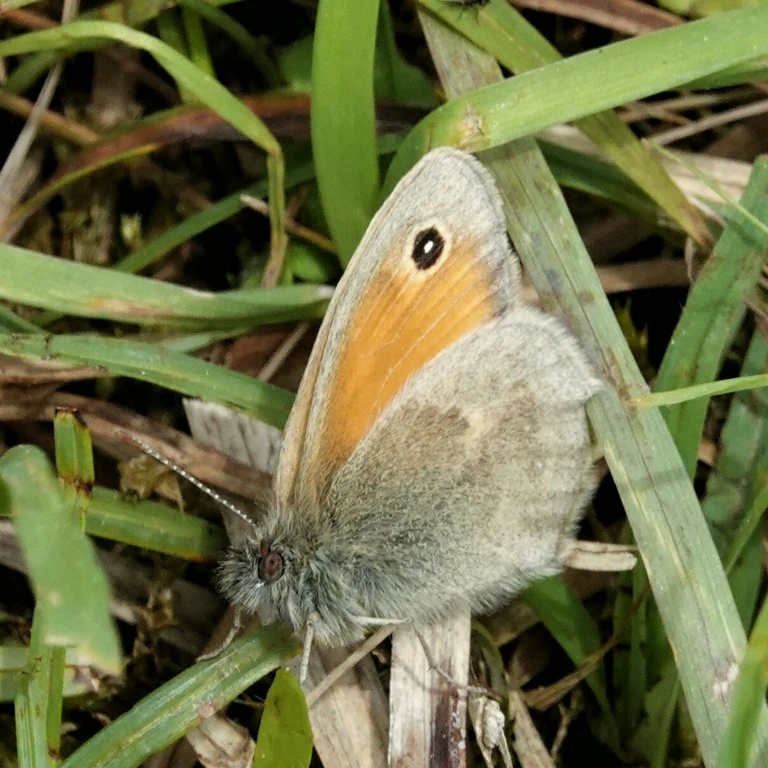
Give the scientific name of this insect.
Coenonympha pamphilus
